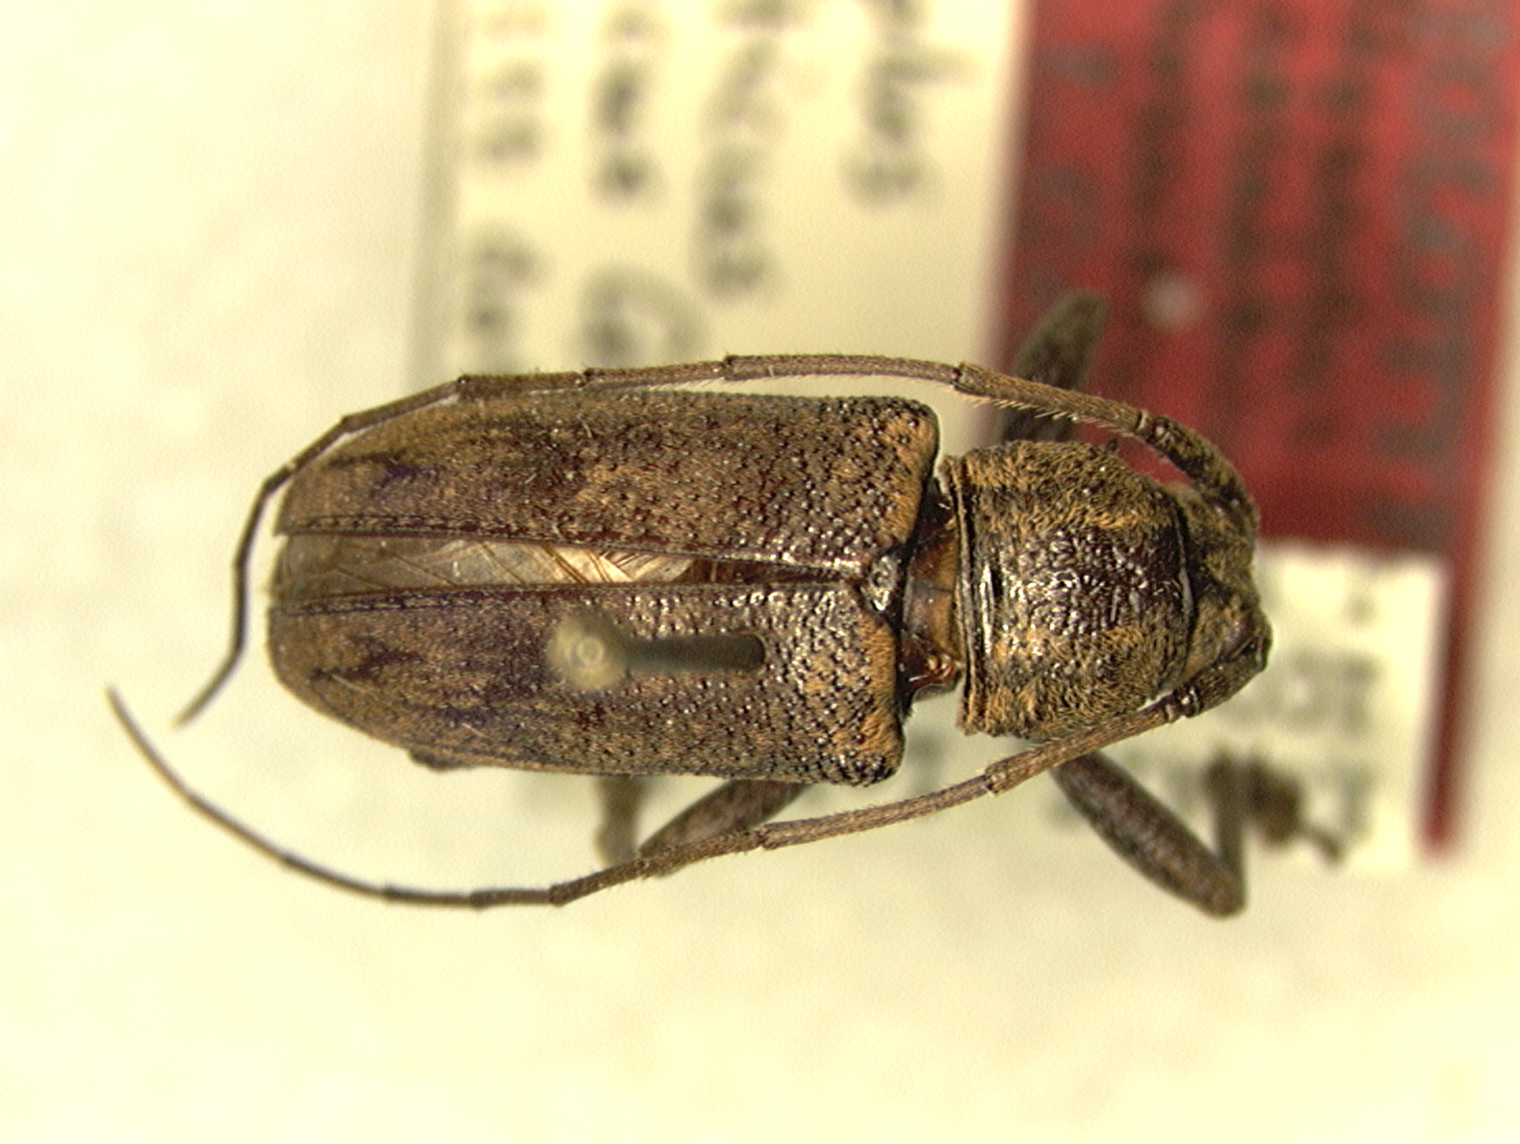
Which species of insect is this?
Prosoplus atlanticus
